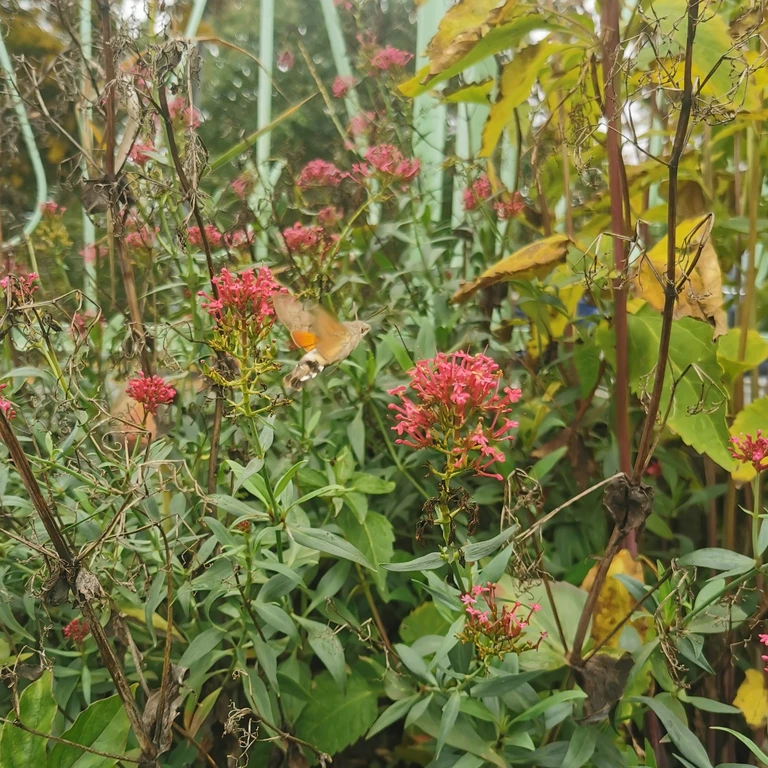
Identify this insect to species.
Macroglossum stellatarum
